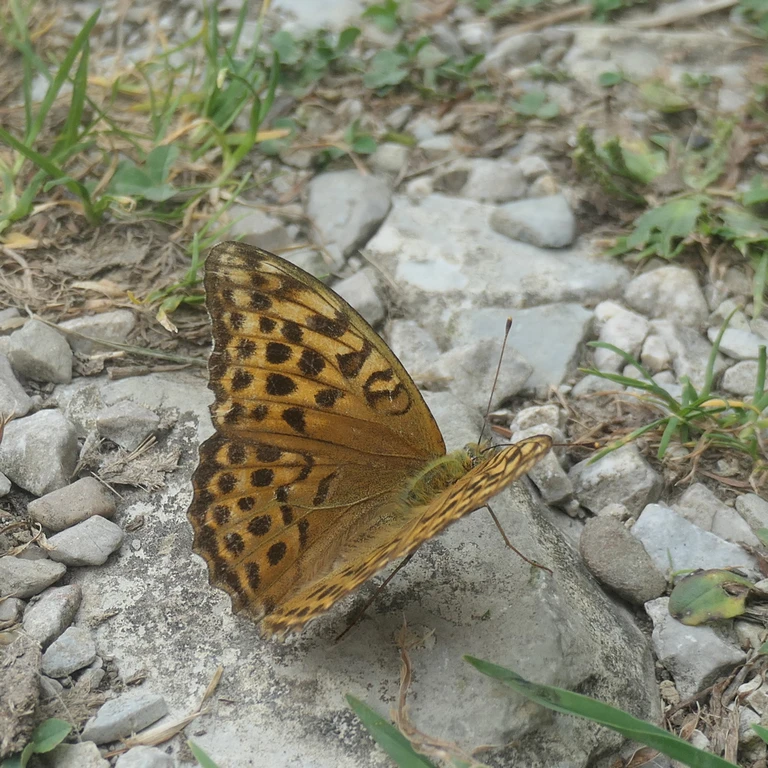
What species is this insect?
Argynnis paphia
